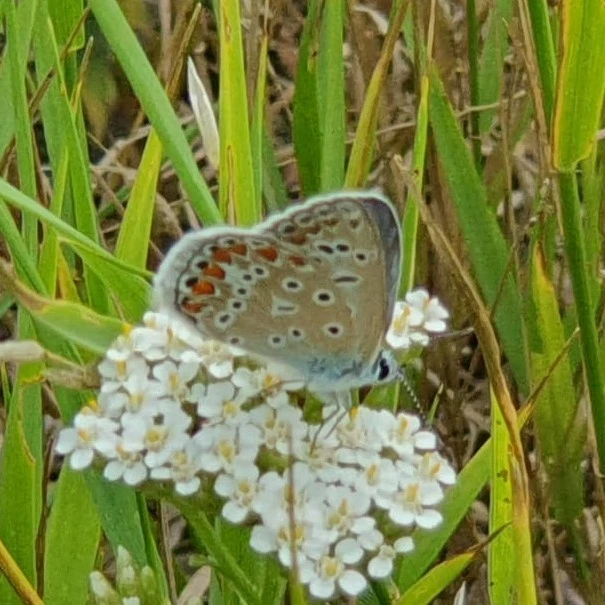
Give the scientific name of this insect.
Polyommatus icarus
